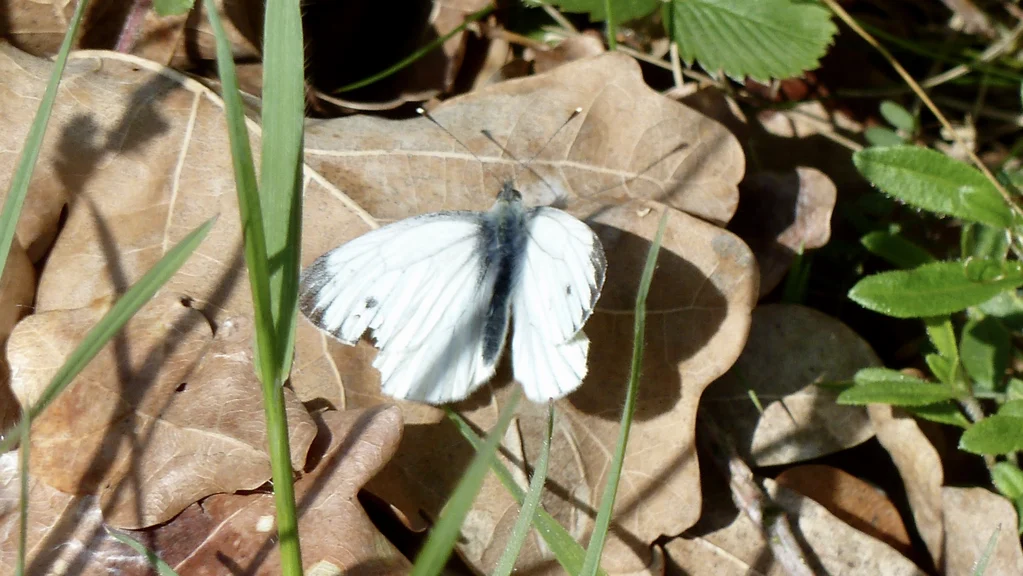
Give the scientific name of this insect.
Pieris napi
